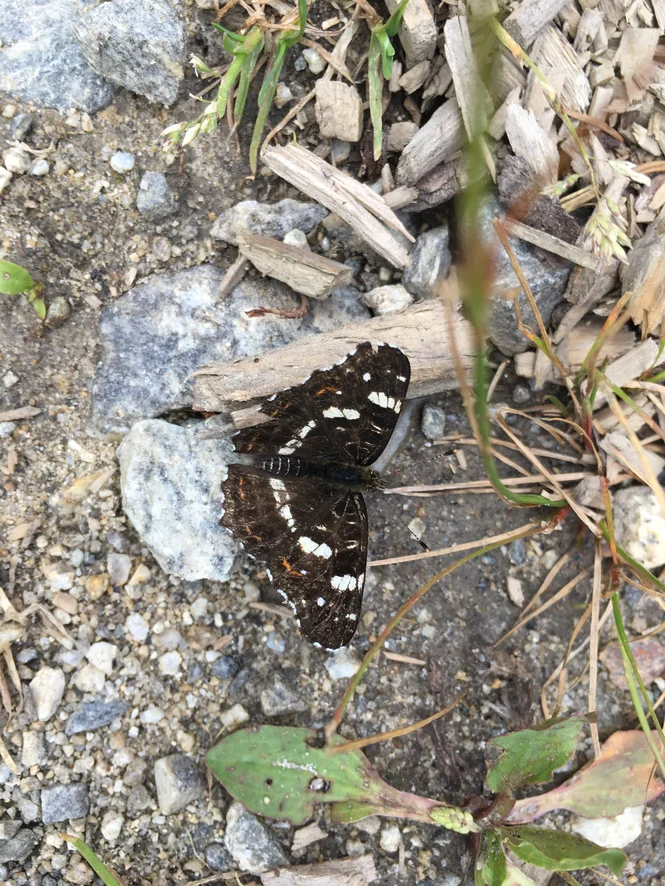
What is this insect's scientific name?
Araschnia levana
